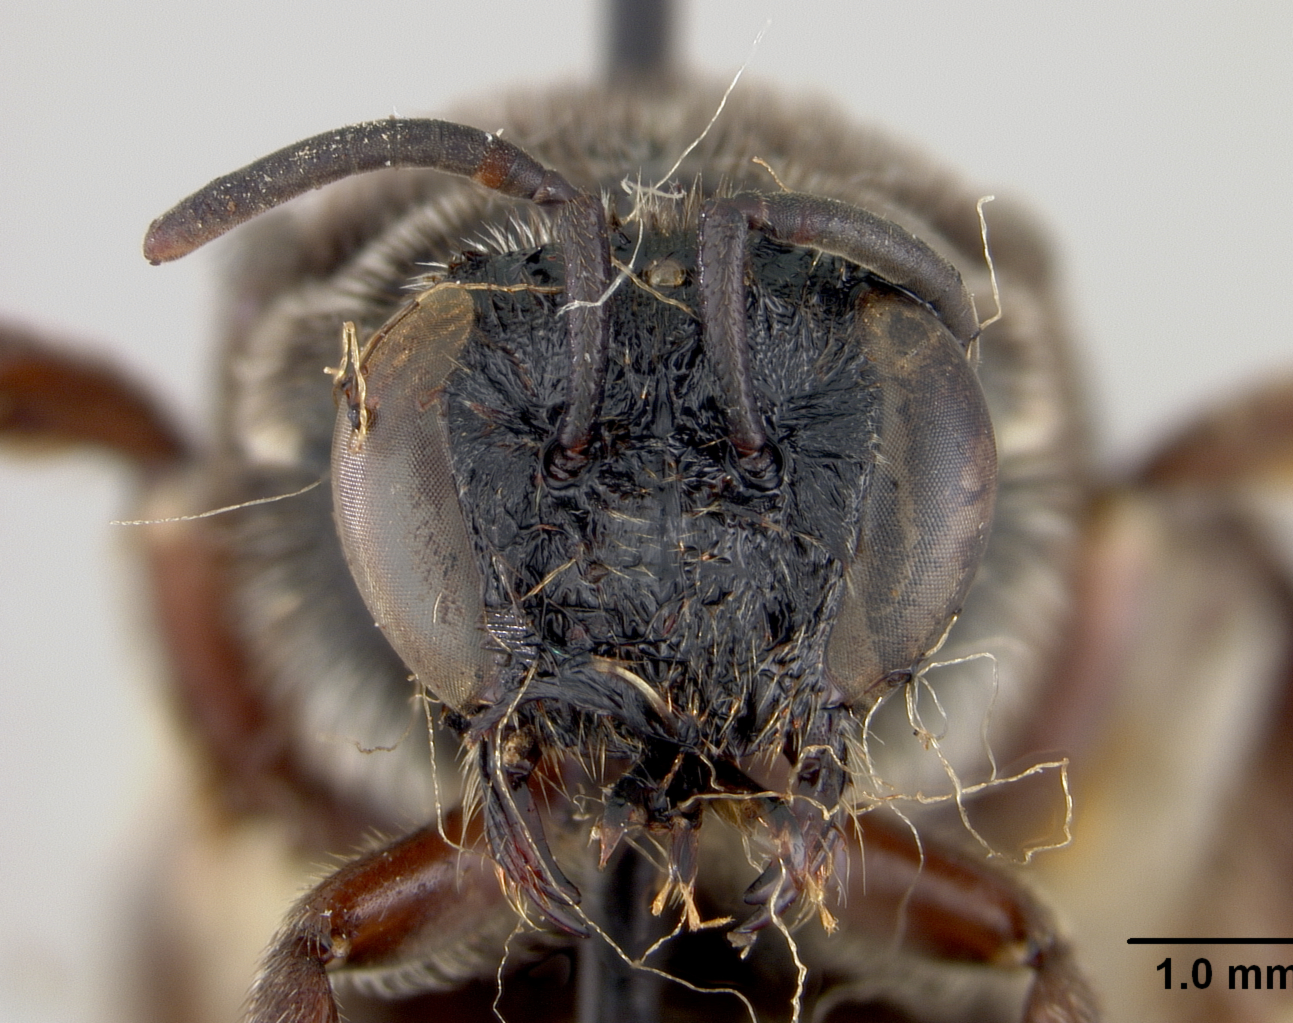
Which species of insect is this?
Nomia mcgregori
